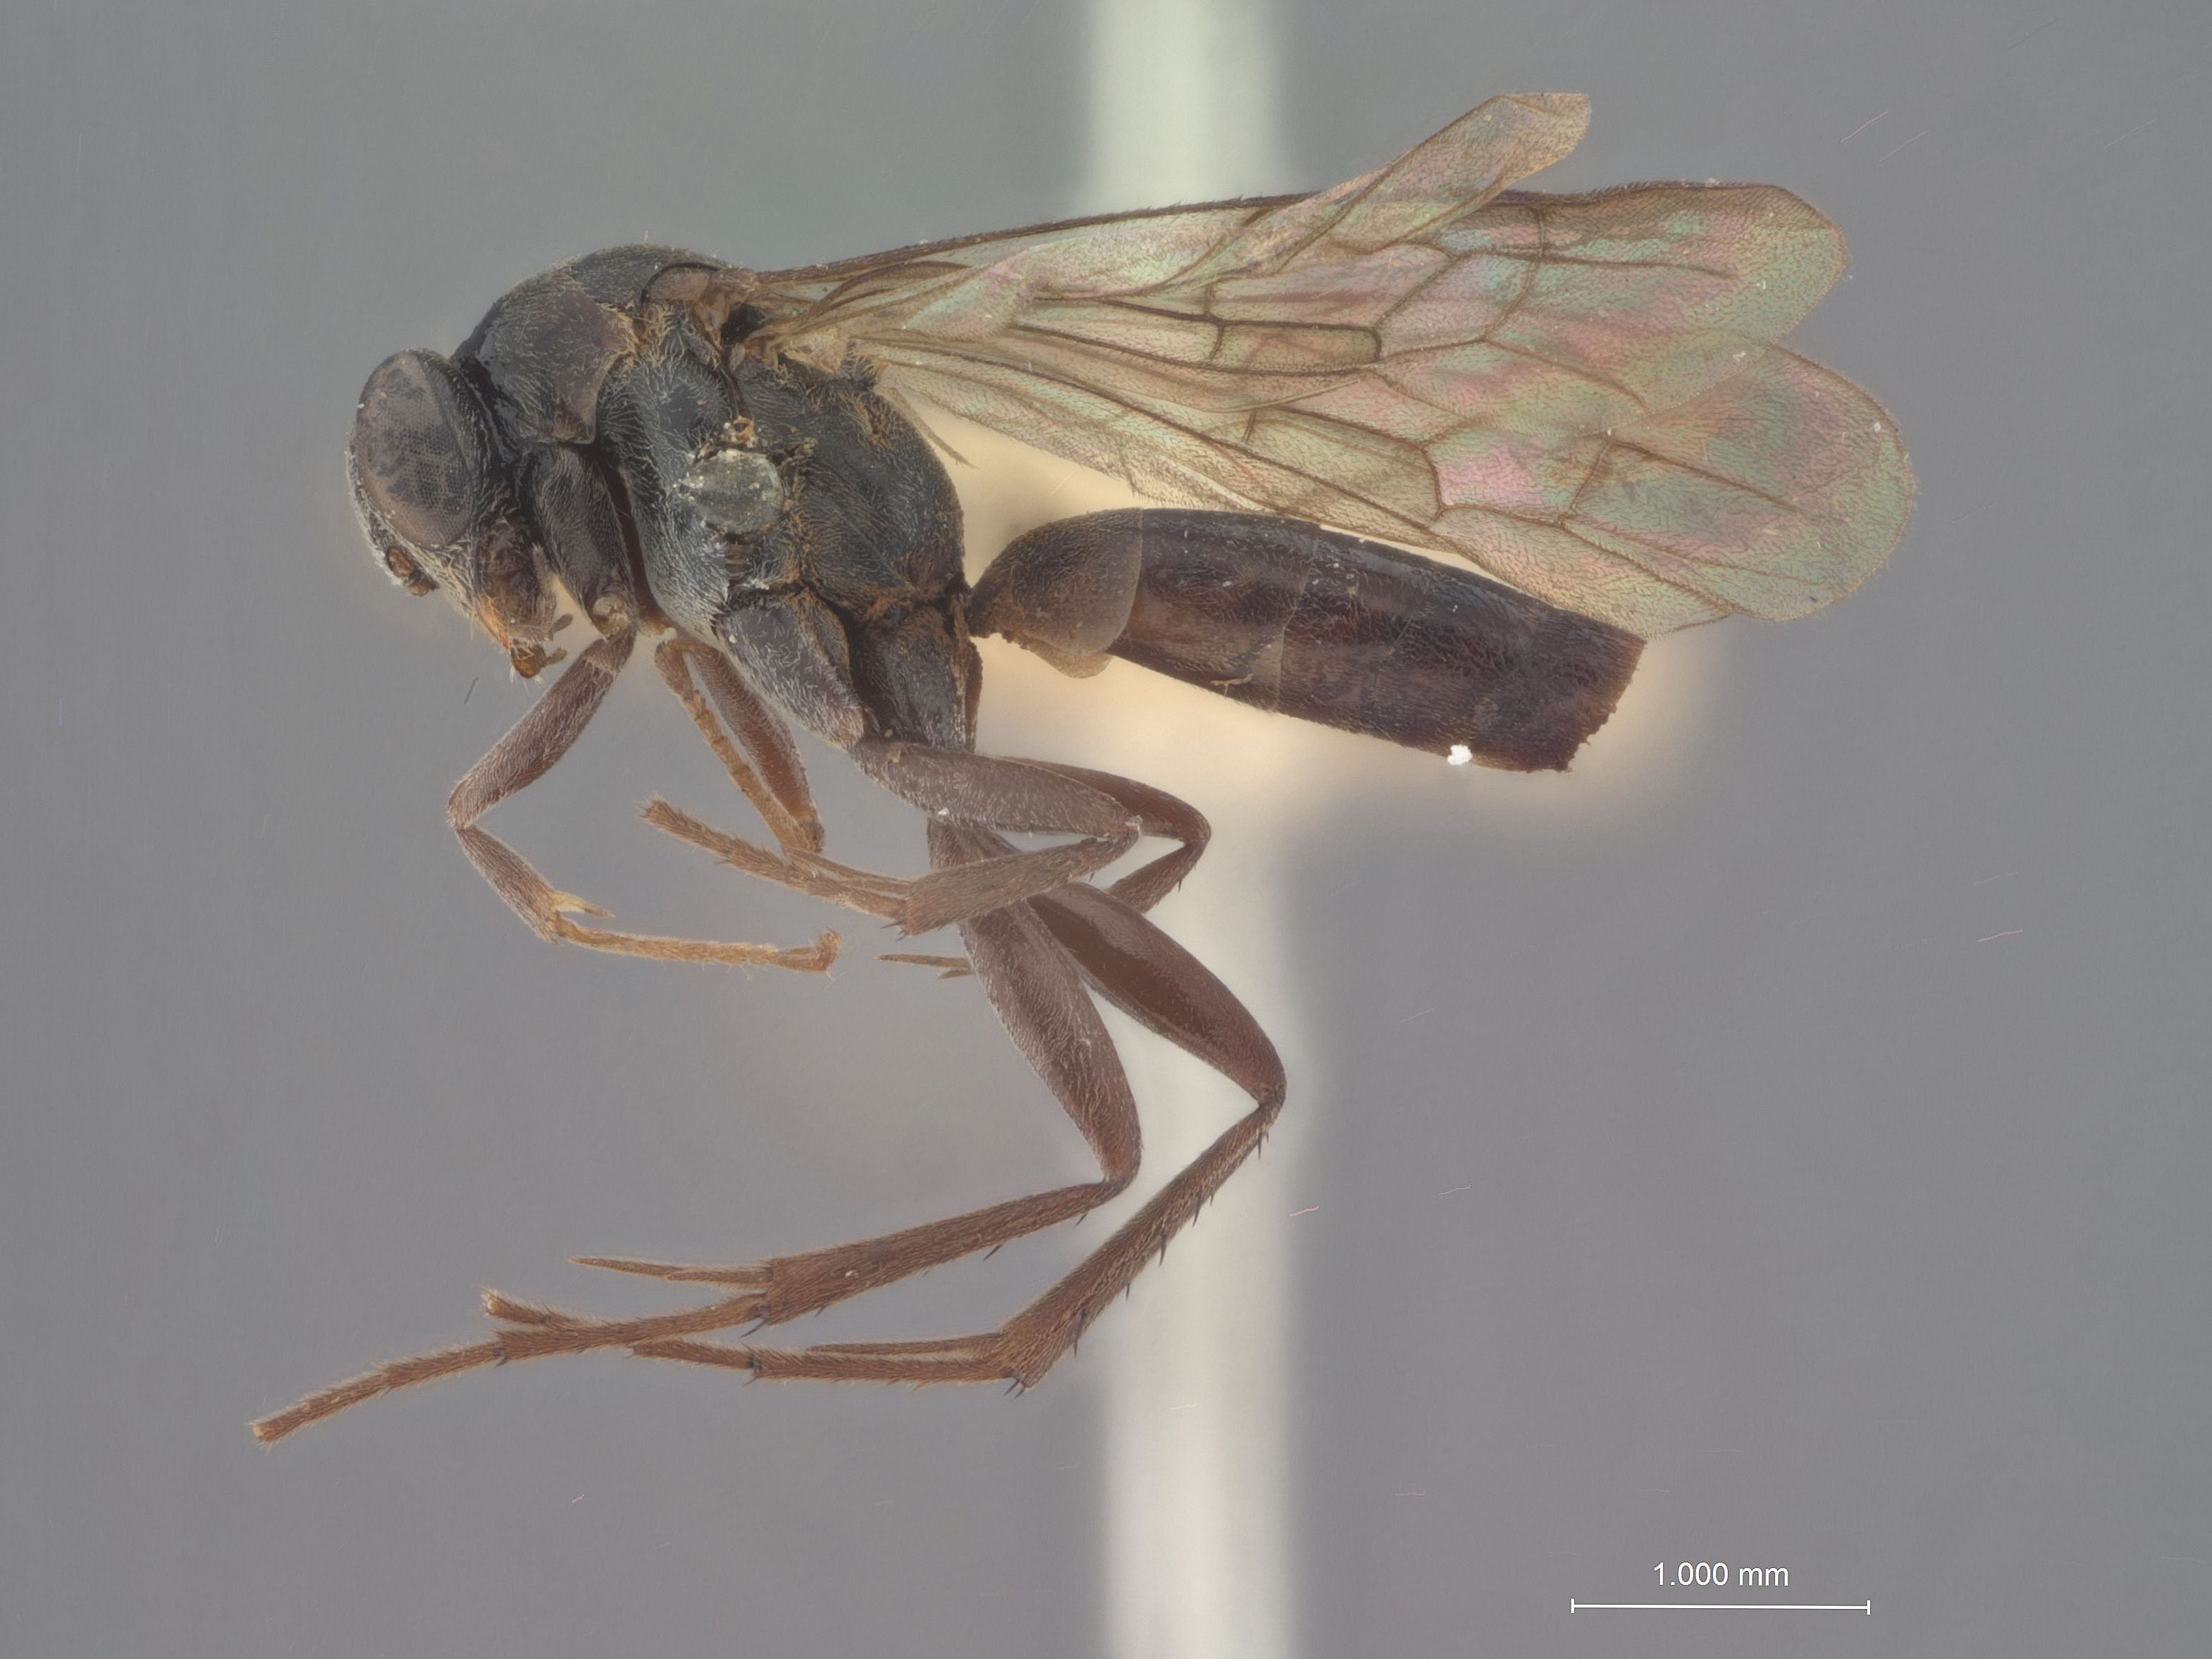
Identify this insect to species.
Notoplaniceps cariborum
